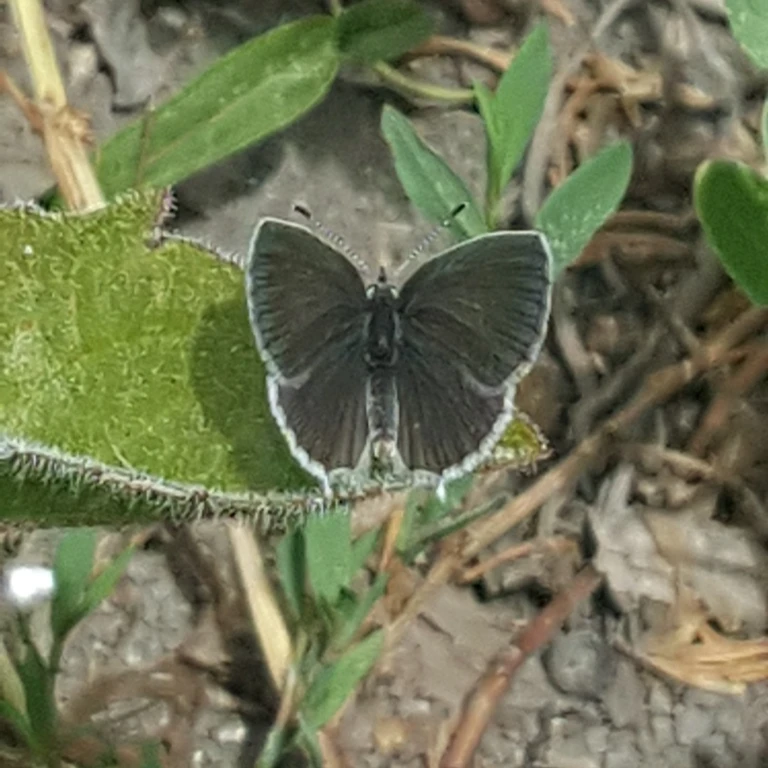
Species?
Cupido decolorata (also Elkalyce decolorata)
